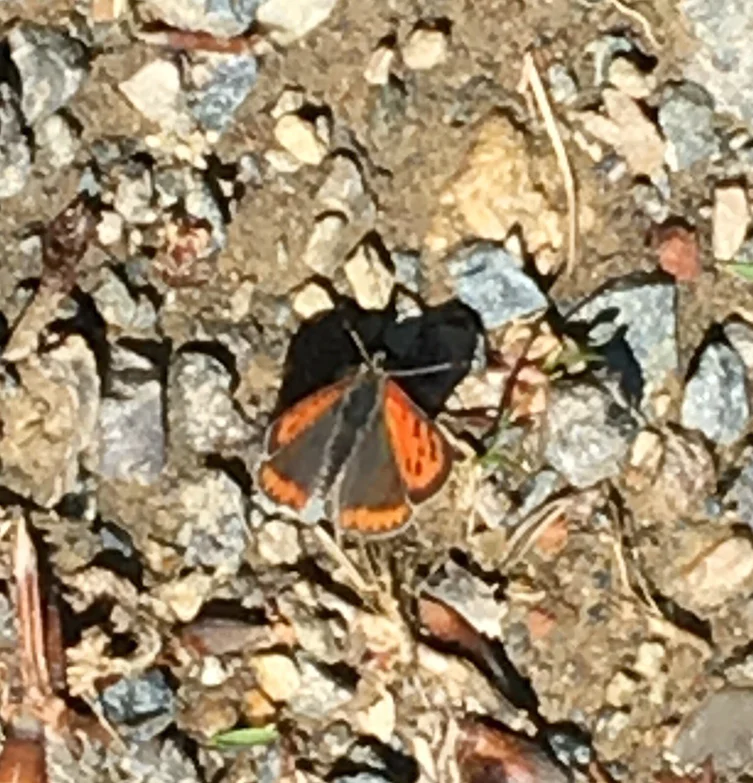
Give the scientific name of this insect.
Lycaena phlaeas
